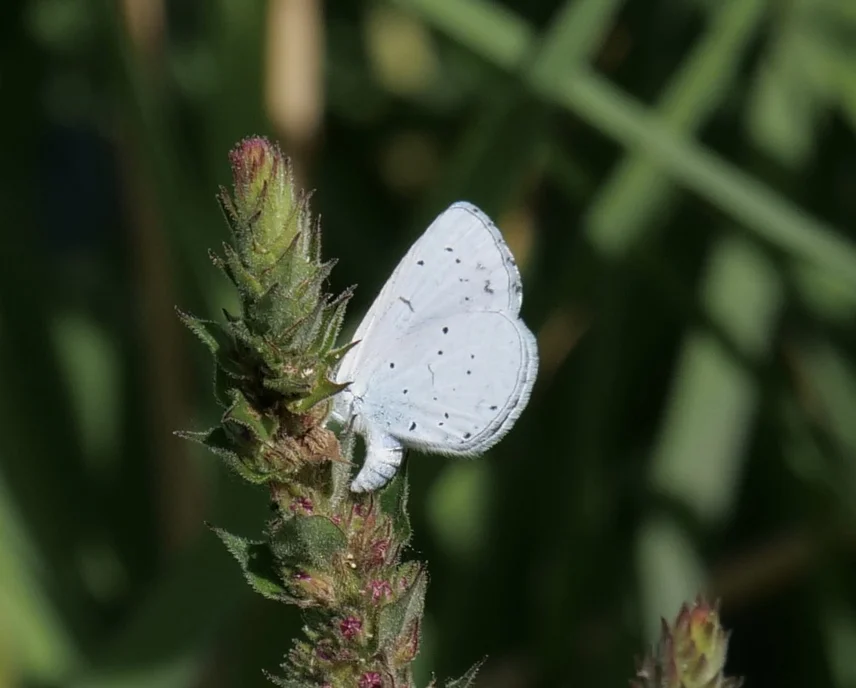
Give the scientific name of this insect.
Celastrina argiolus
